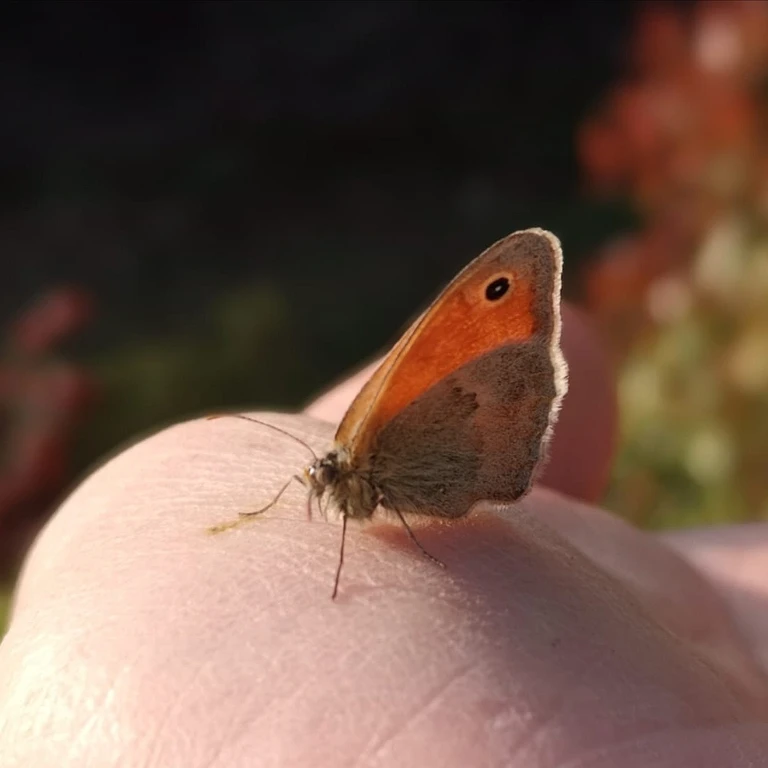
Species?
Coenonympha pamphilus
